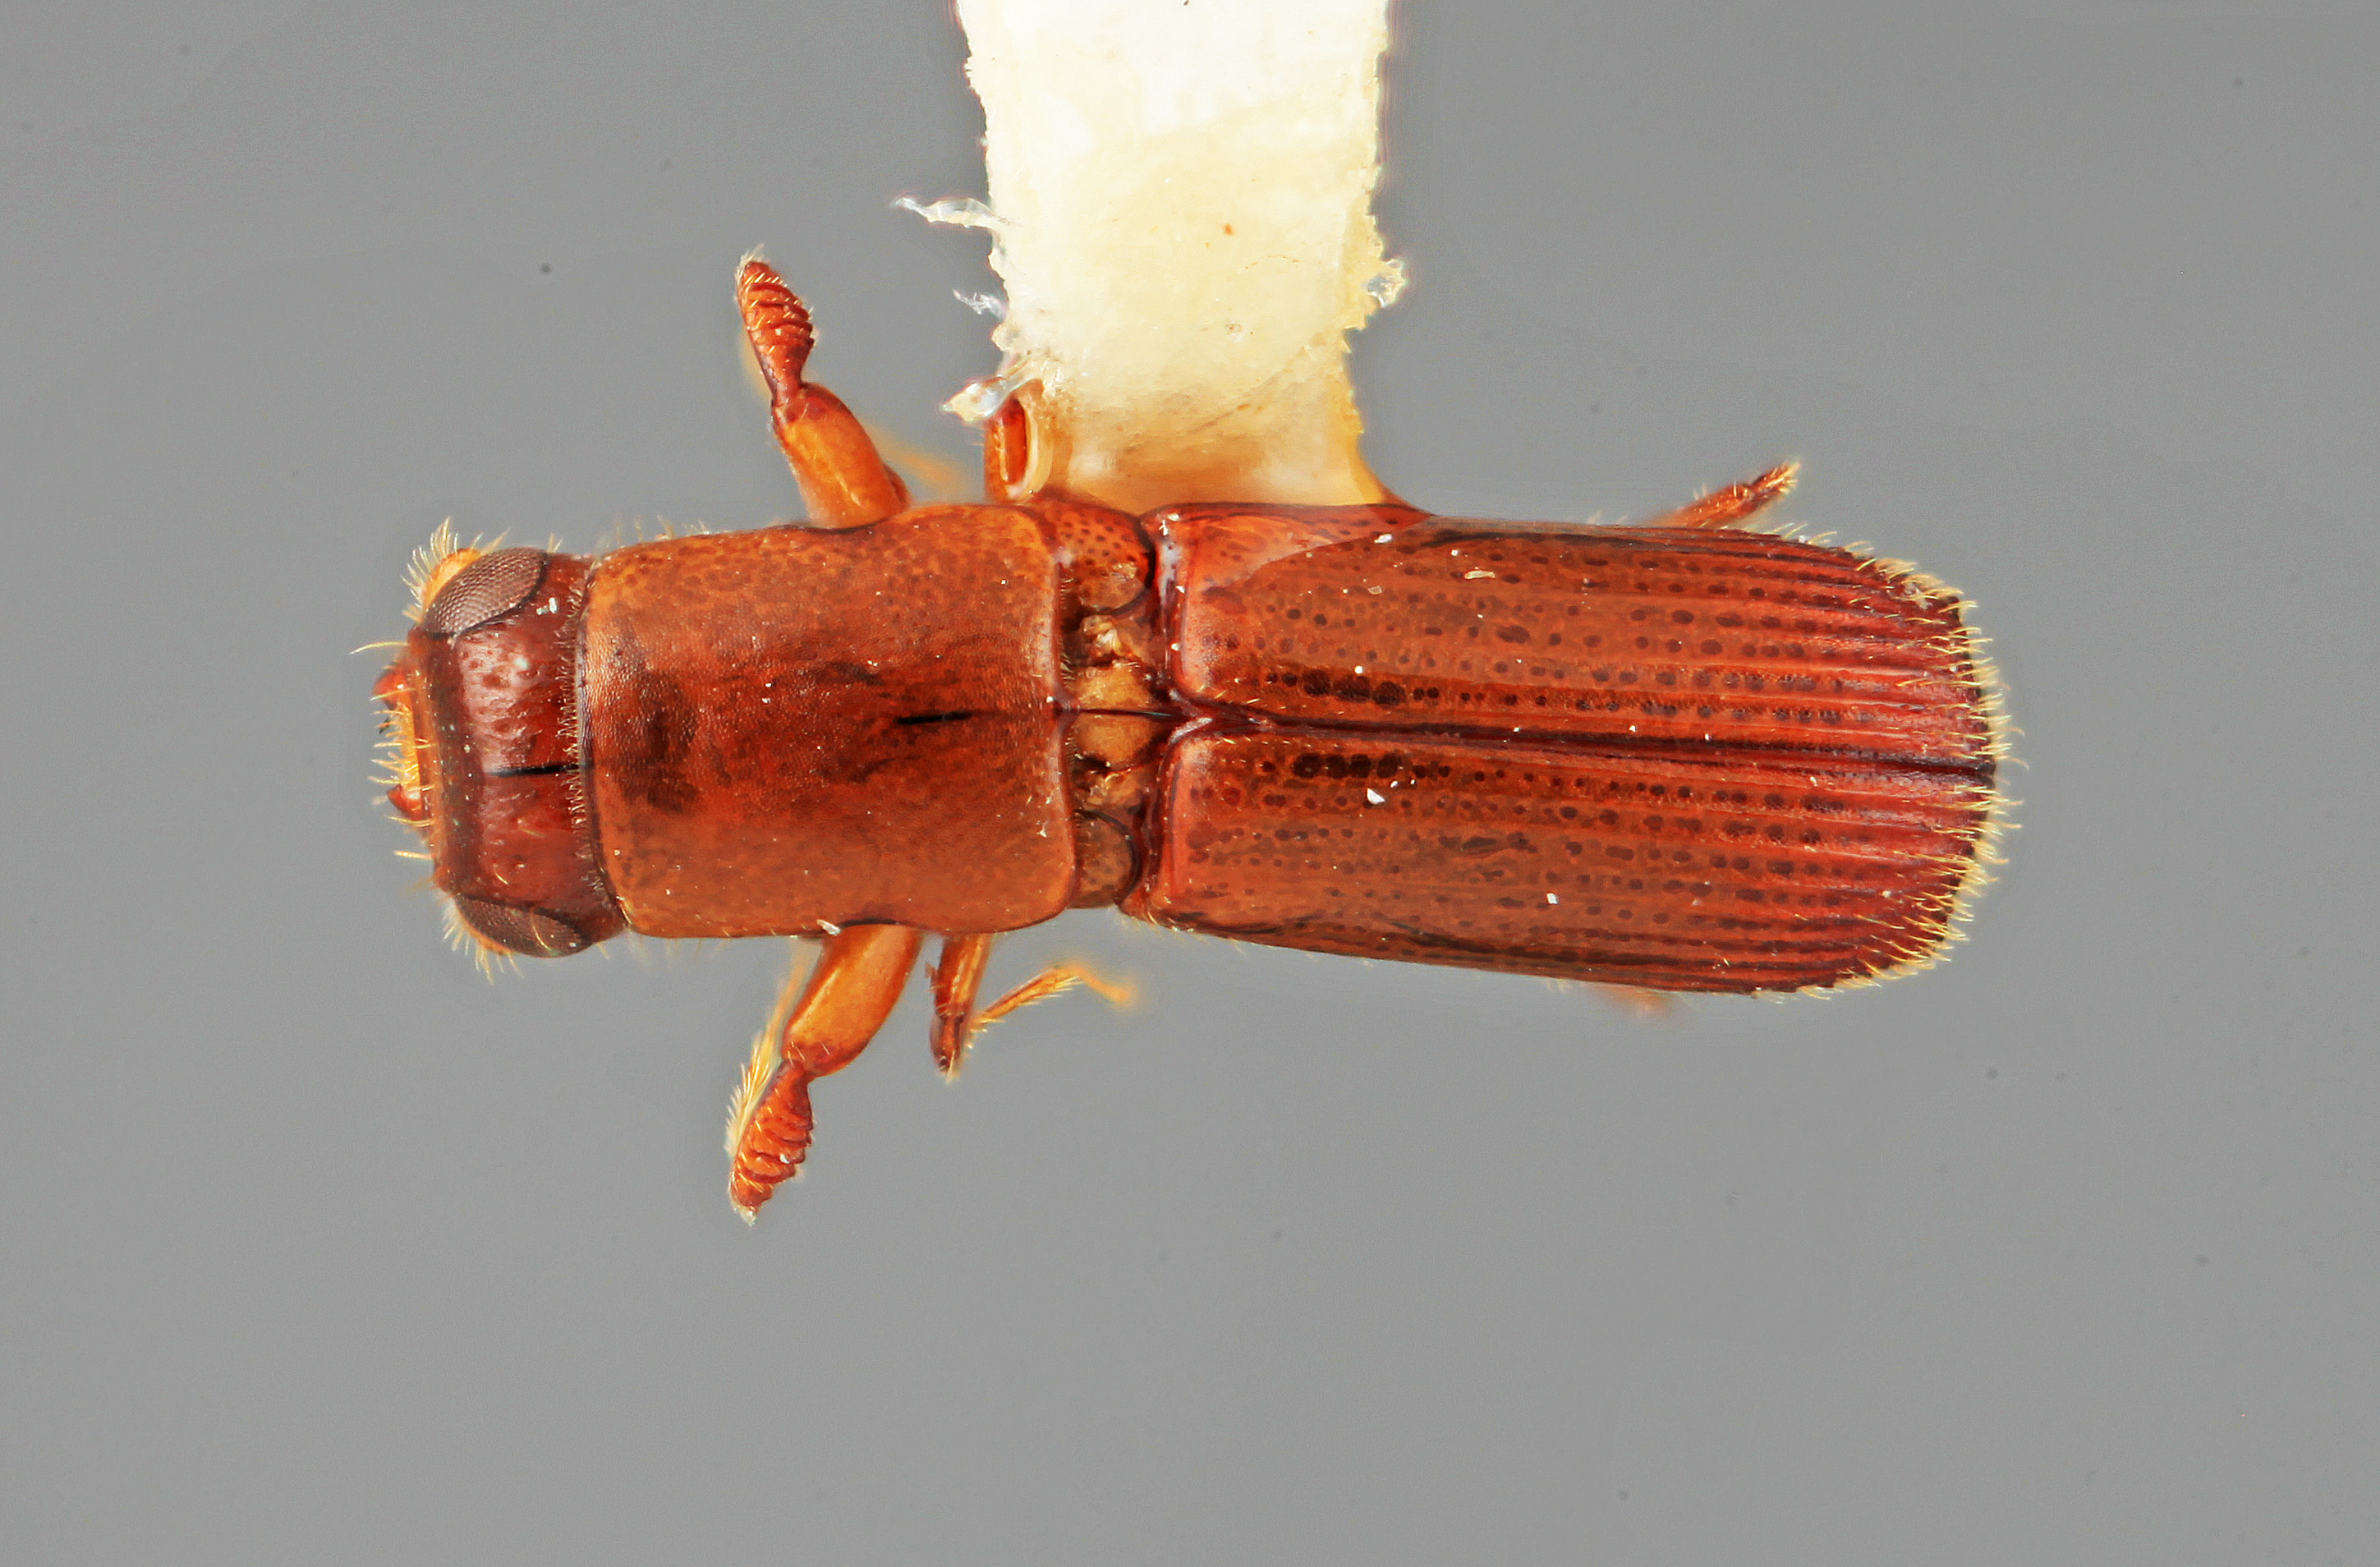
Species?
Platypus clunis
